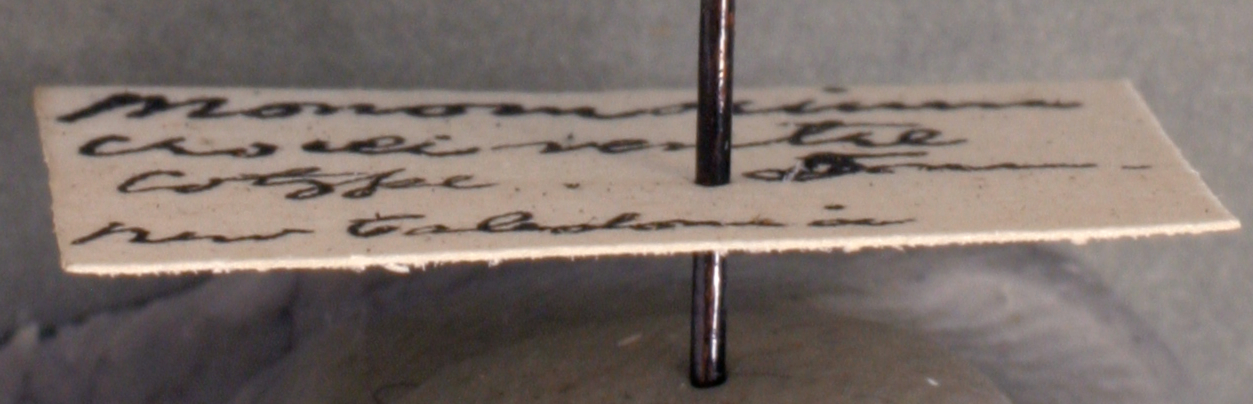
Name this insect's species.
Monomorium croceiventre
